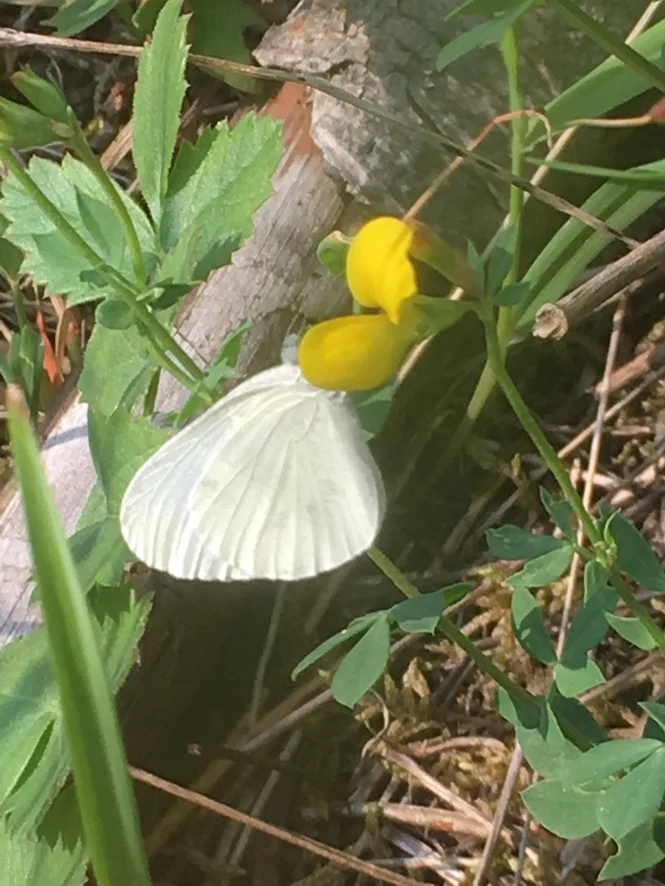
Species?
Leptidea sinapis/juvernica
